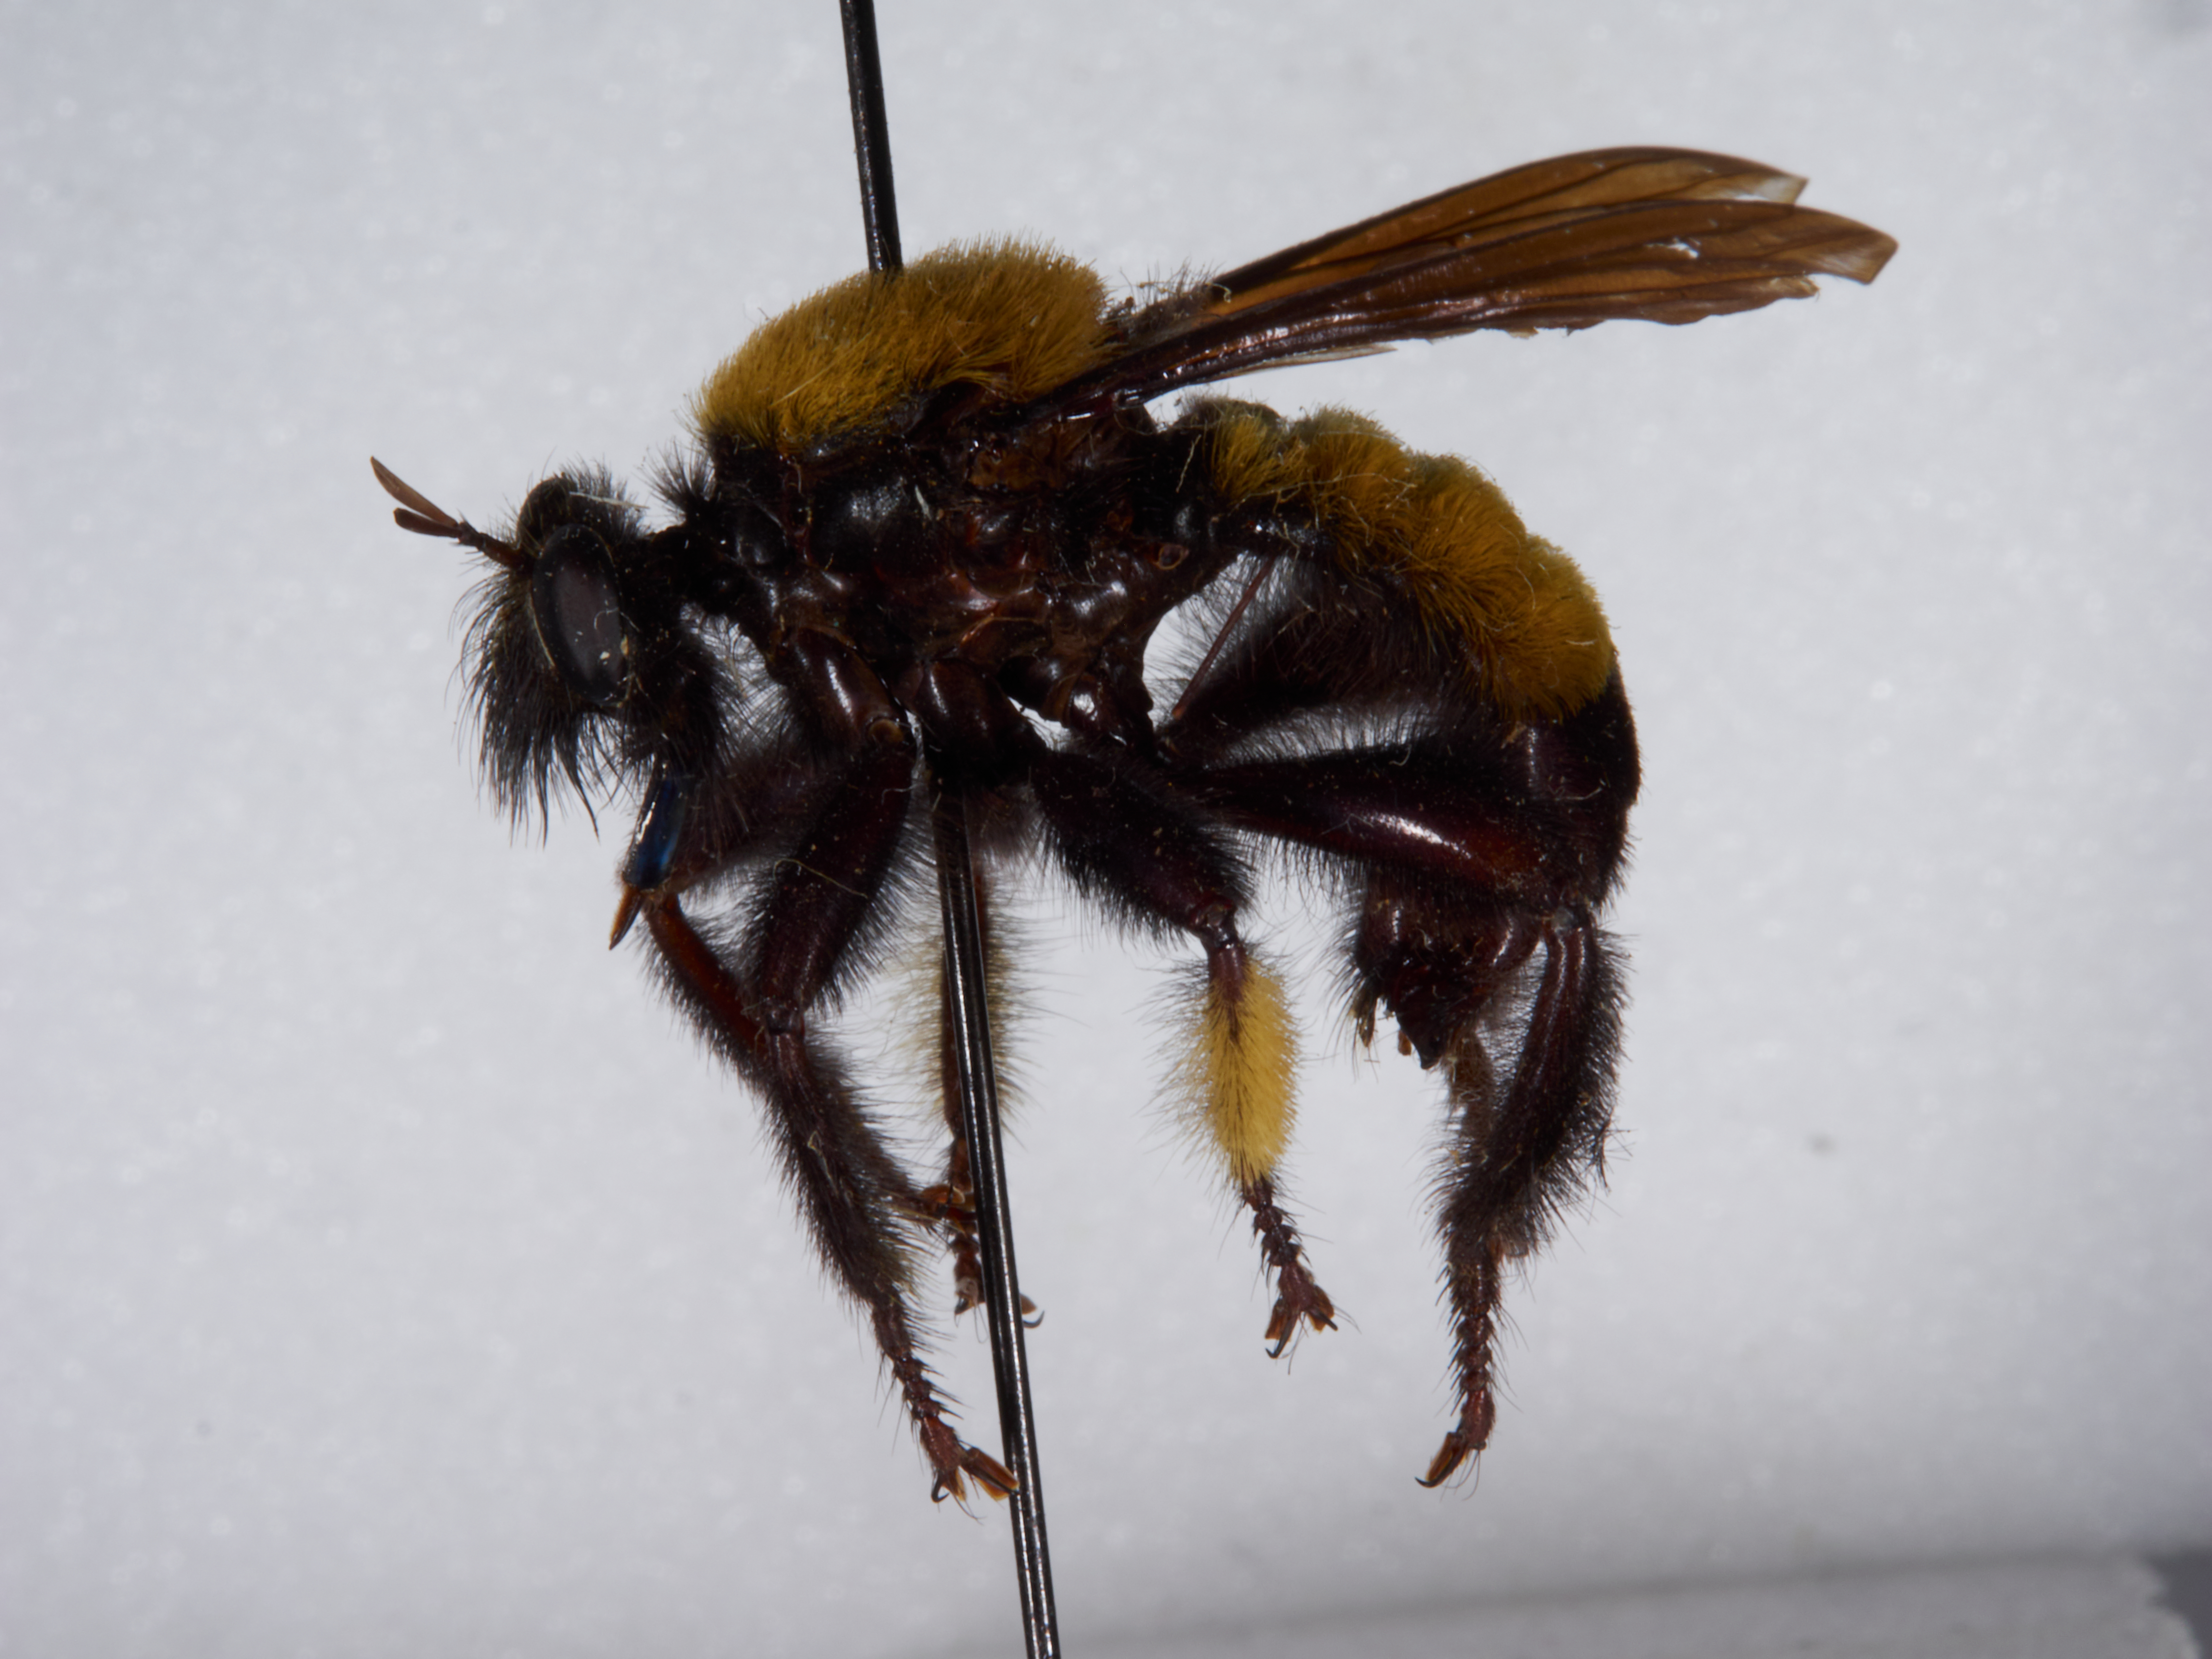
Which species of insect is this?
Laphria macquarti
